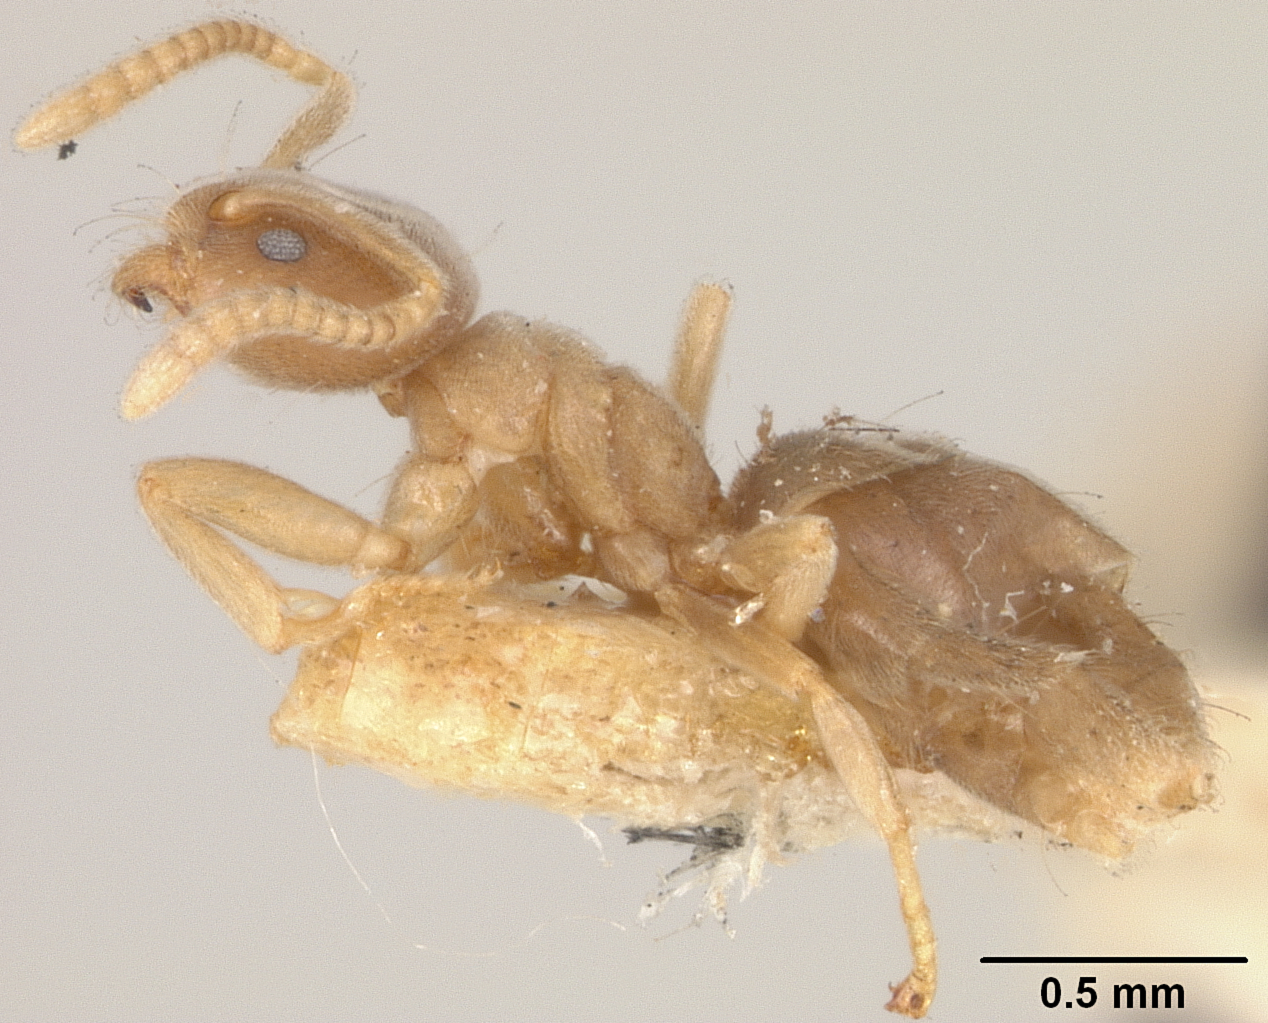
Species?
Bothriomyrmex wroughtonii
